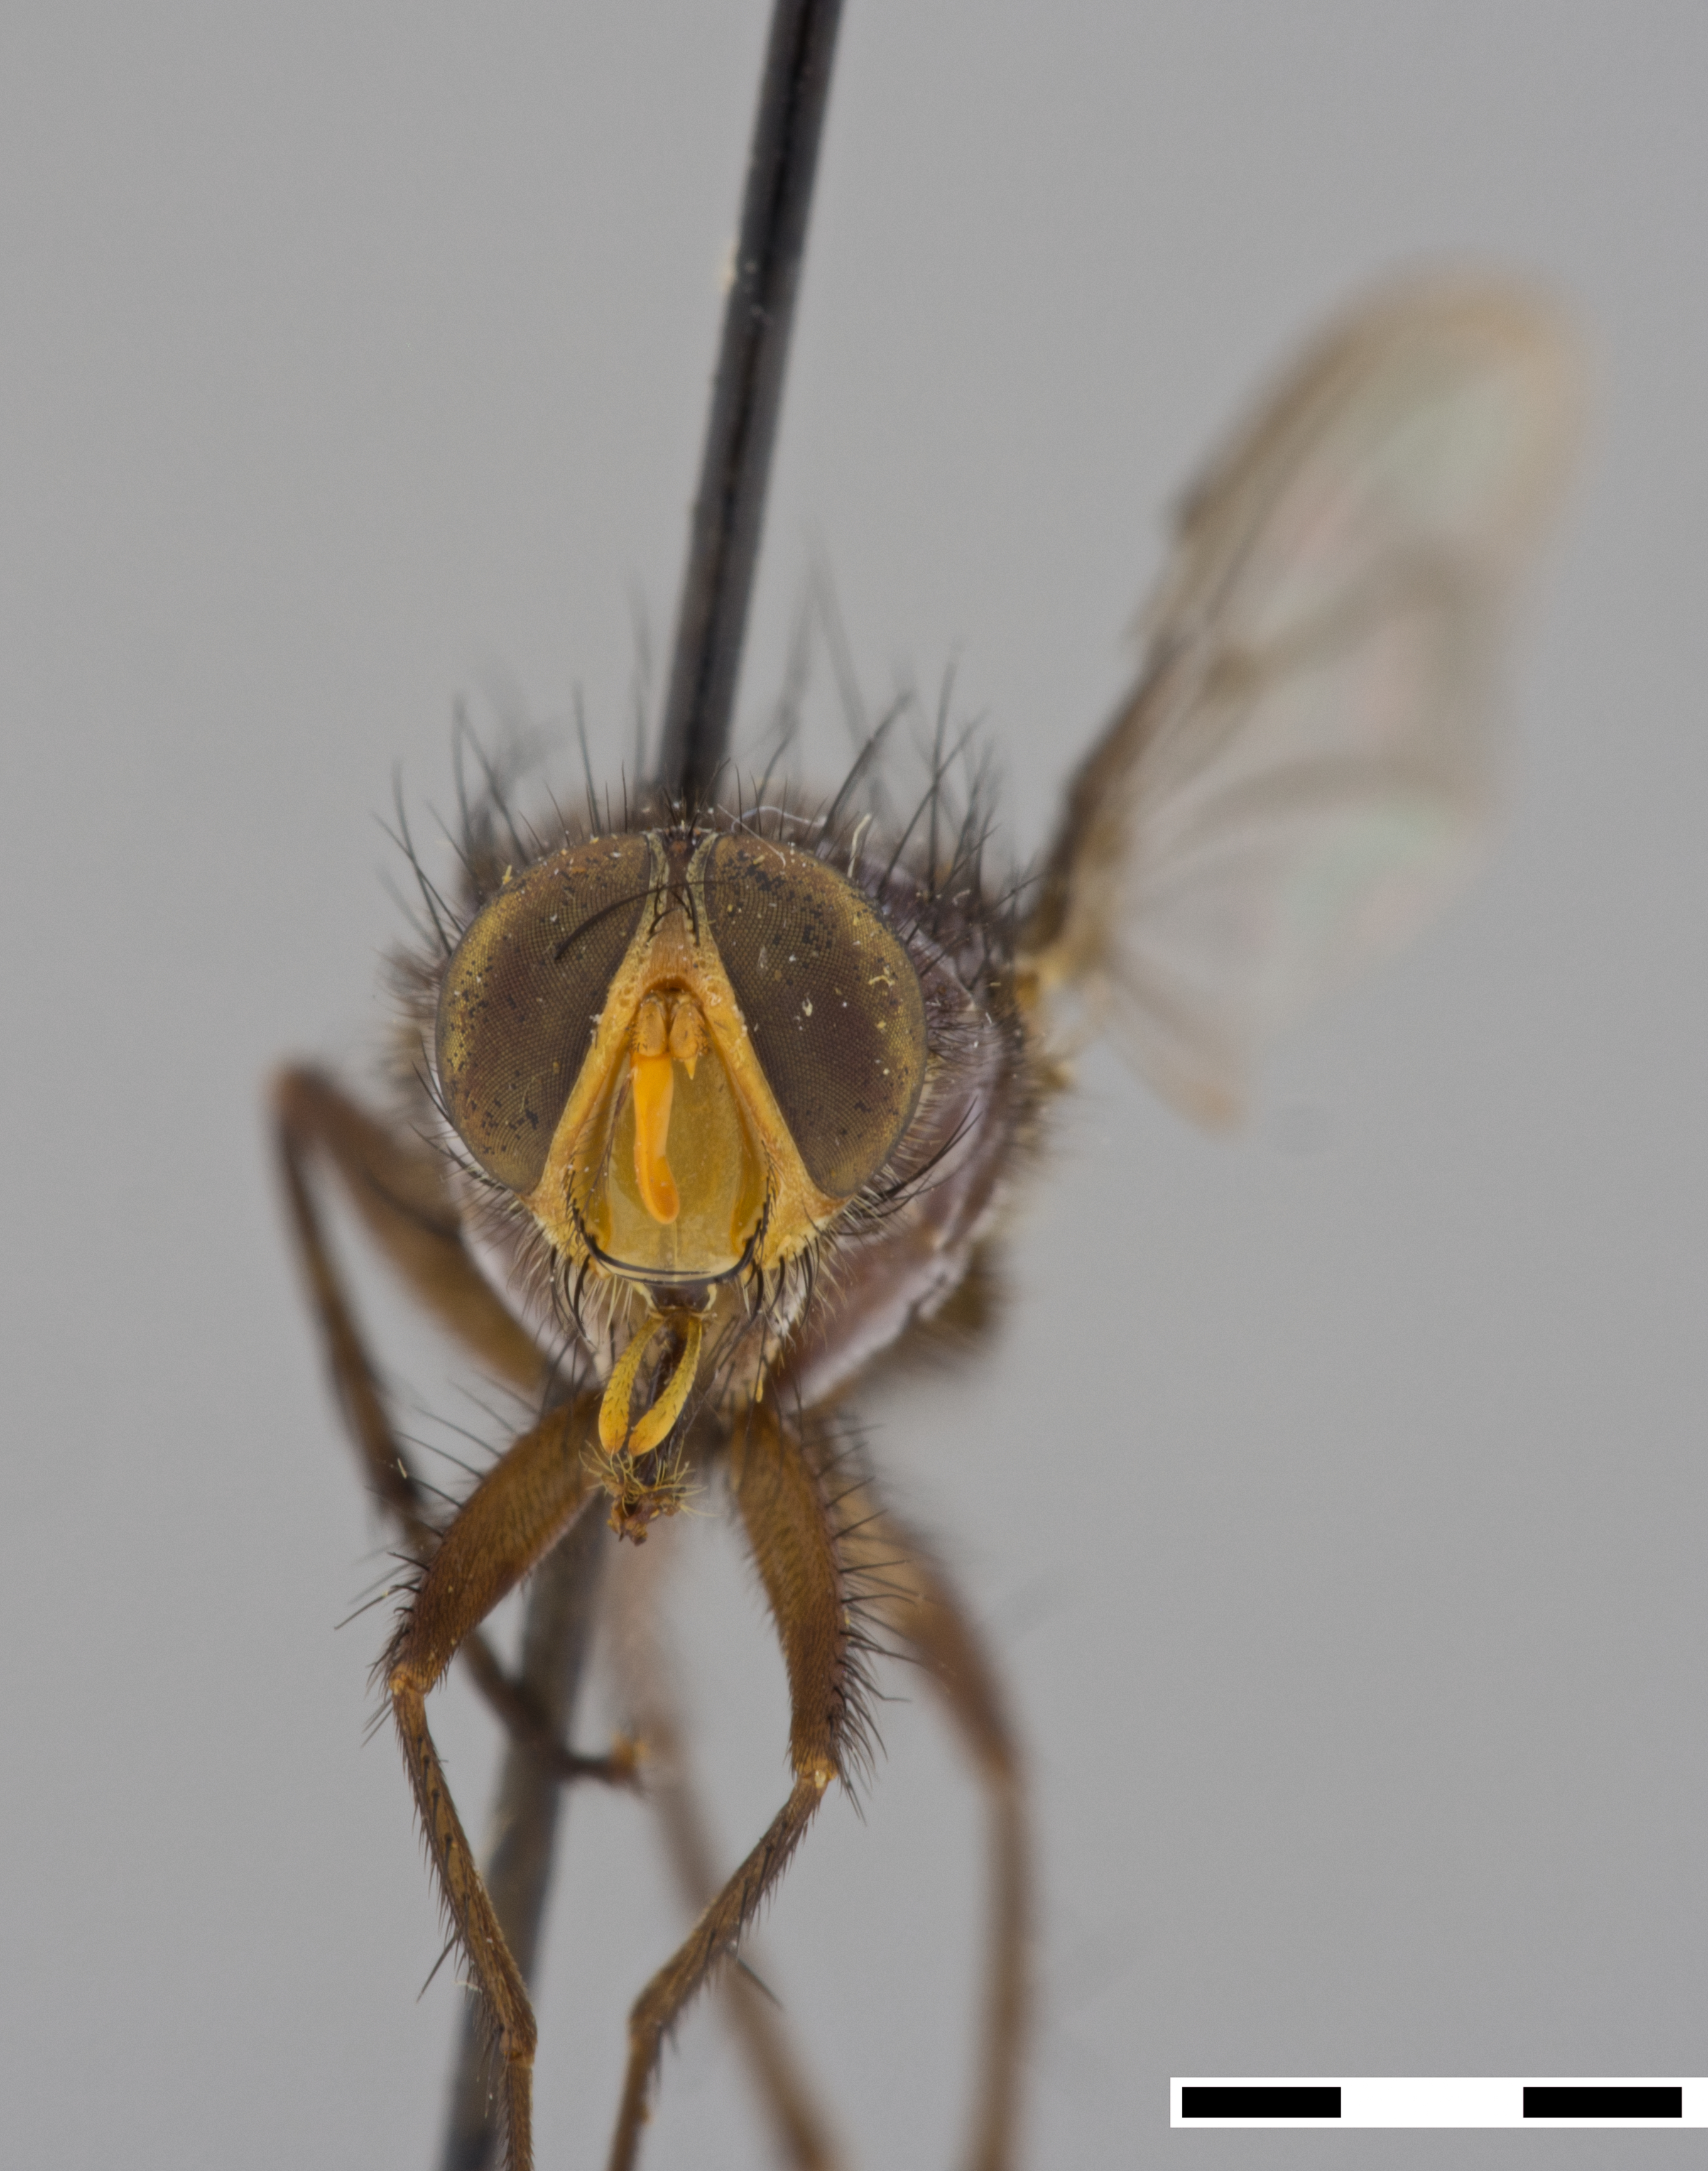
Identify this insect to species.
Mesbmbrinella spicata (also Mesembrinella spicata)
